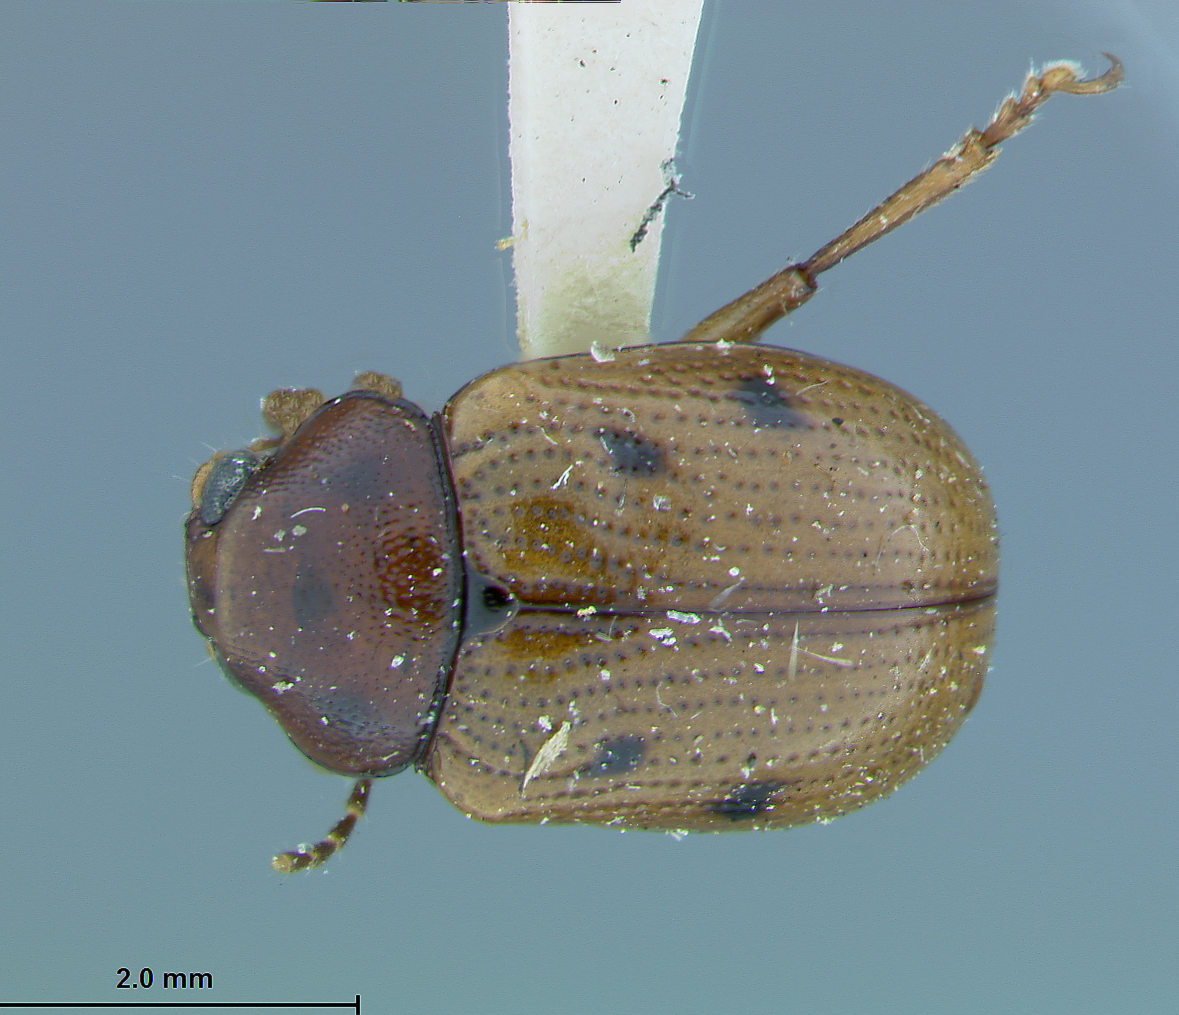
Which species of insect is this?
Metachroma maculipenne
